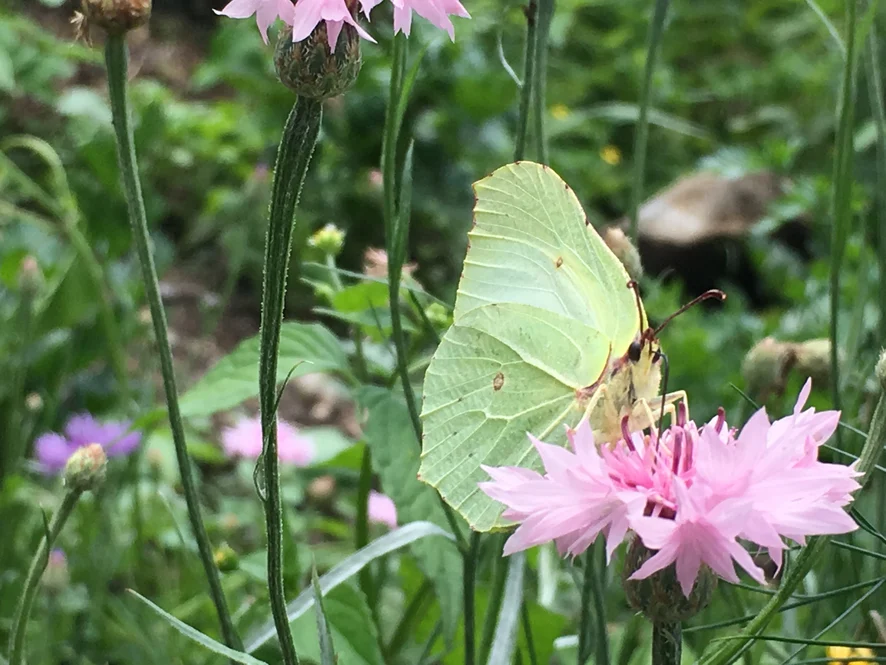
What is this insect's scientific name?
Gonepteryx rhamni
